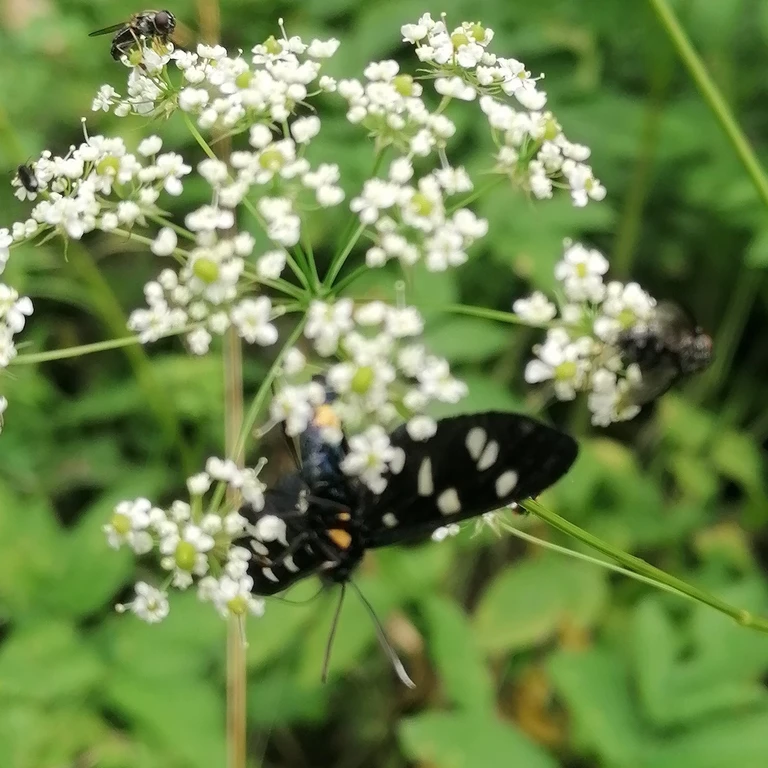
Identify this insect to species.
Amata phegea
